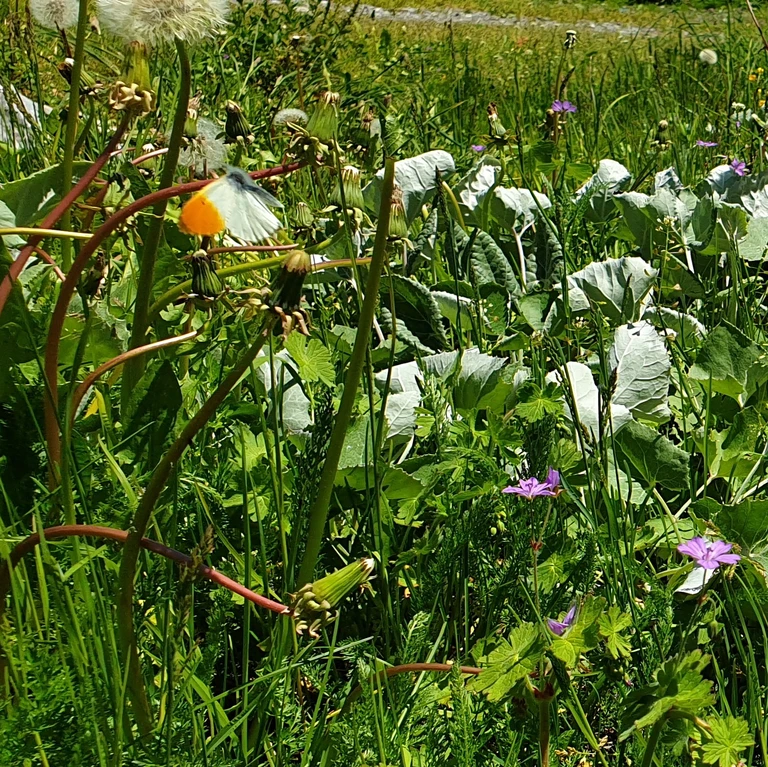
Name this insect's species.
Anthocharis cardamines
